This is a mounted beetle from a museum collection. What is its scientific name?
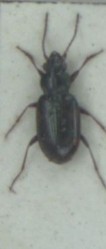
Bembidion varium
